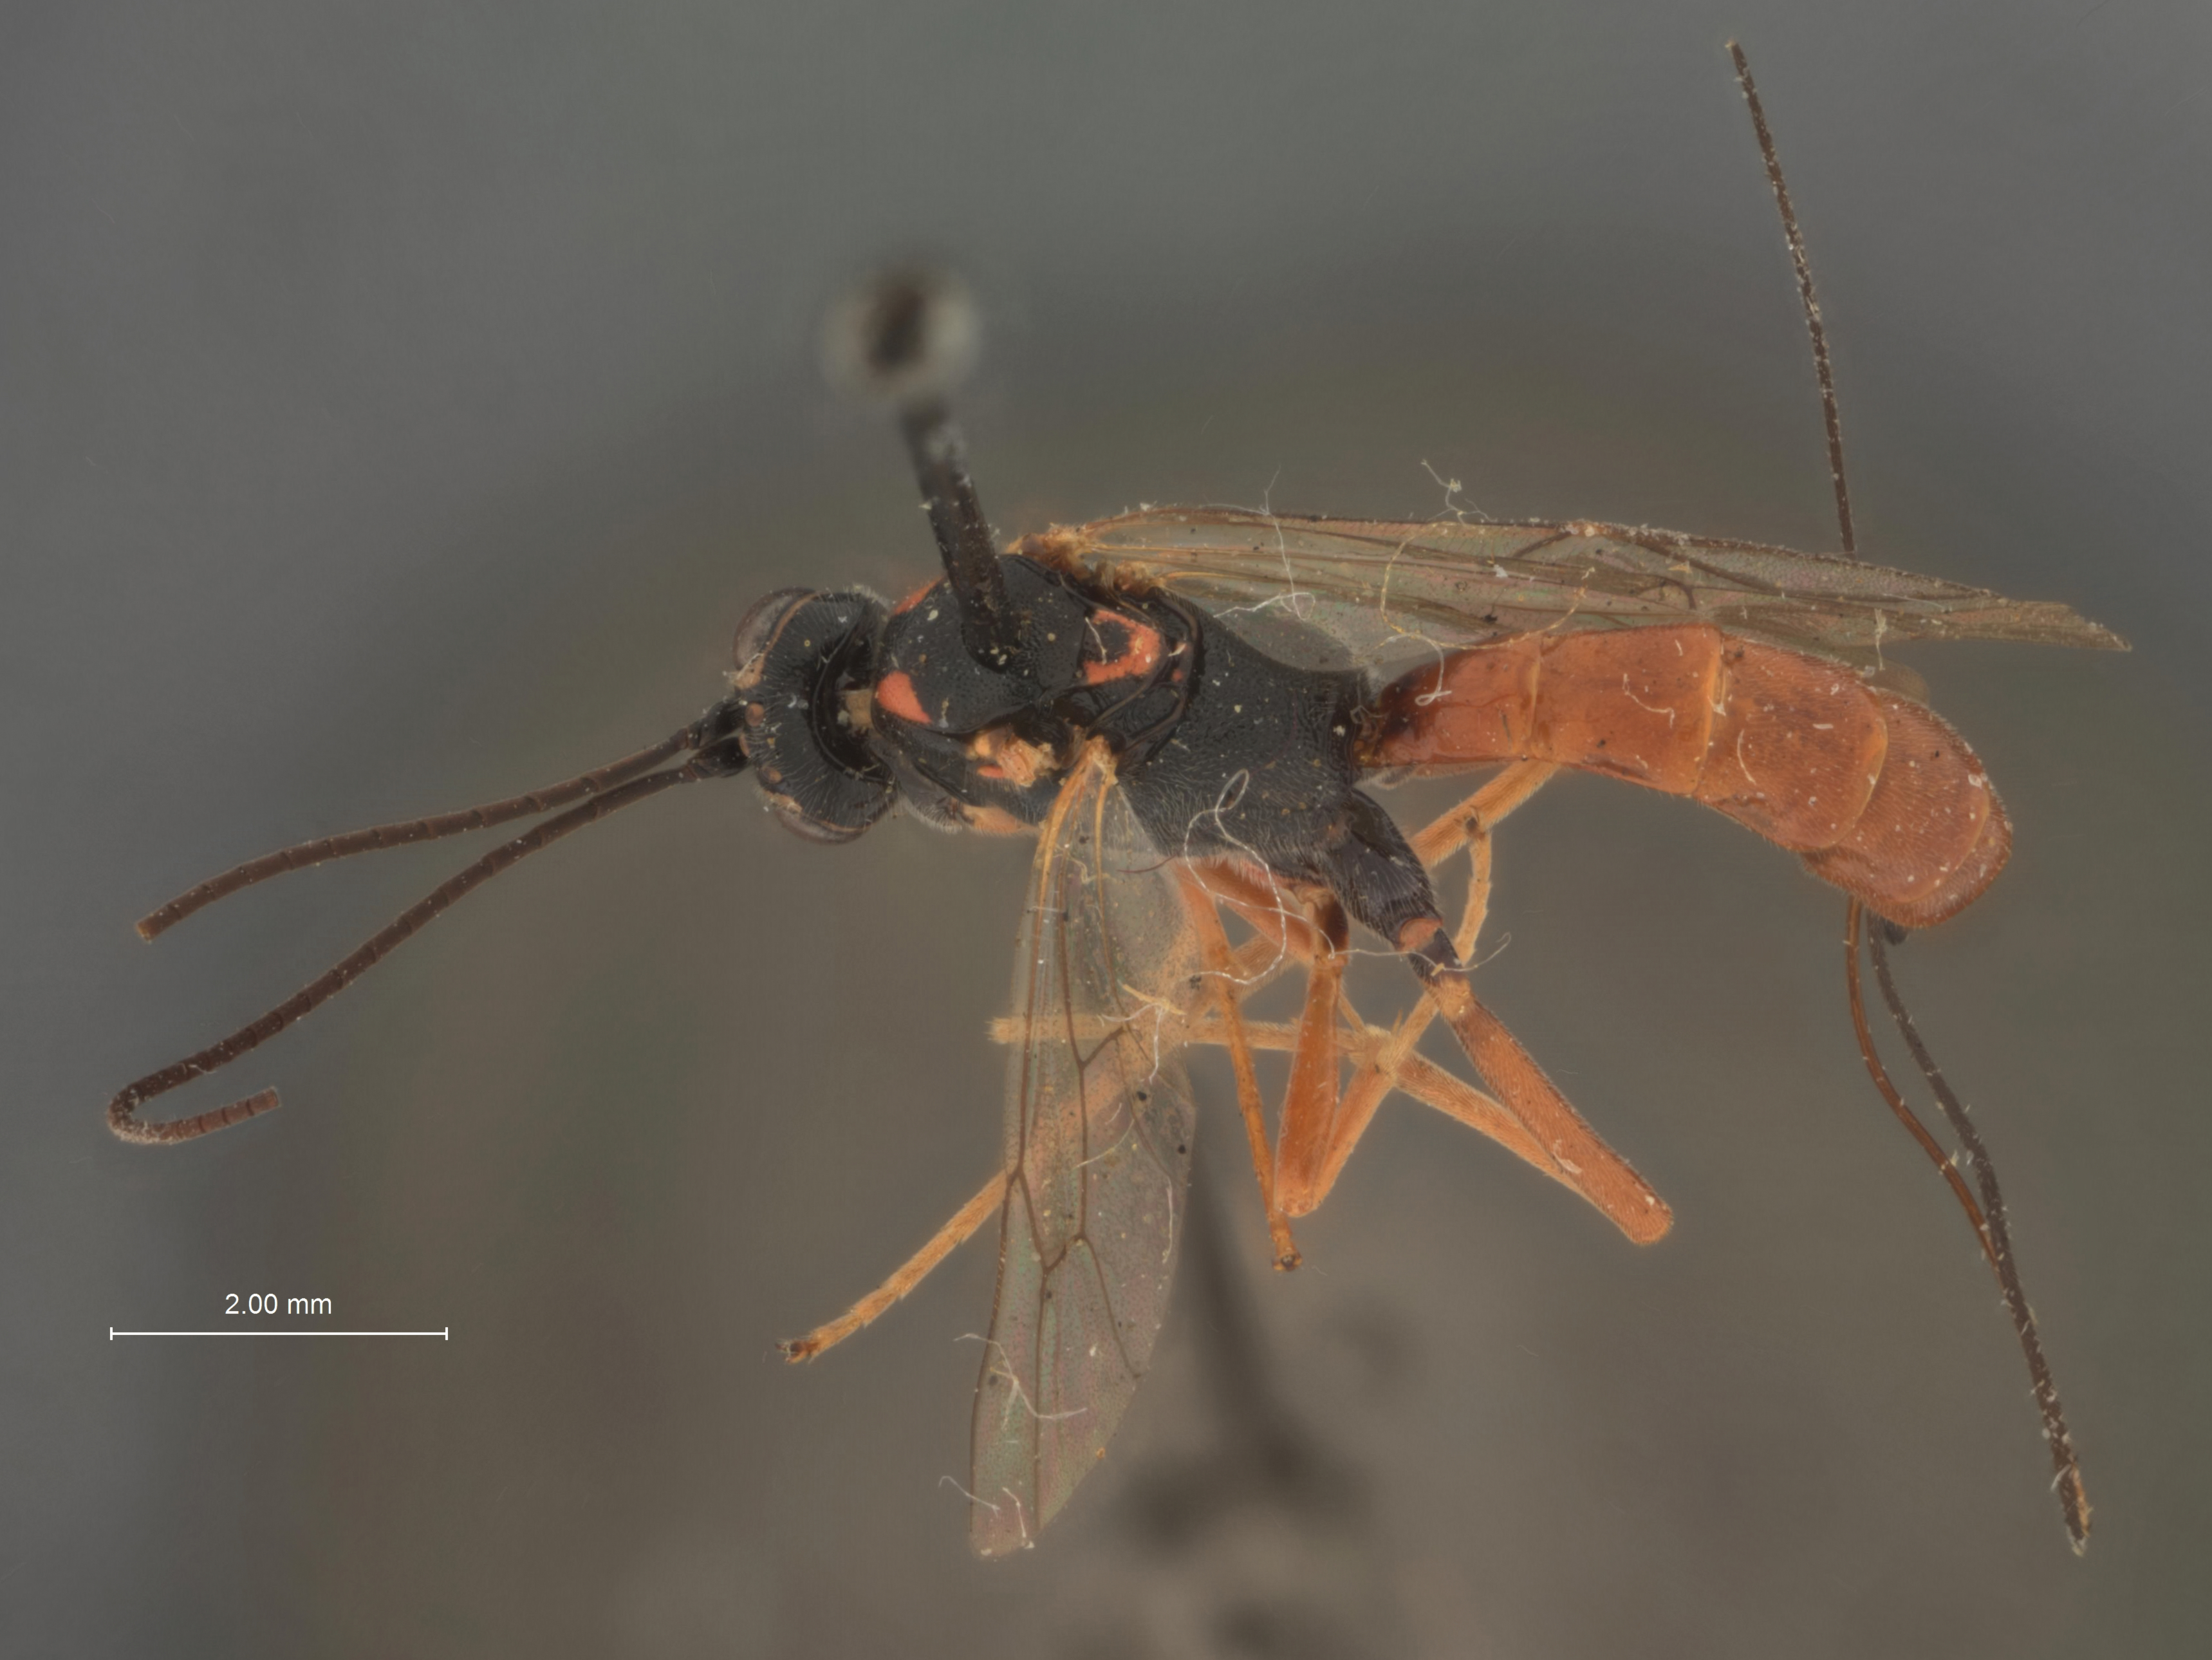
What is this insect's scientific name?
Syzeuctus epischiniae
